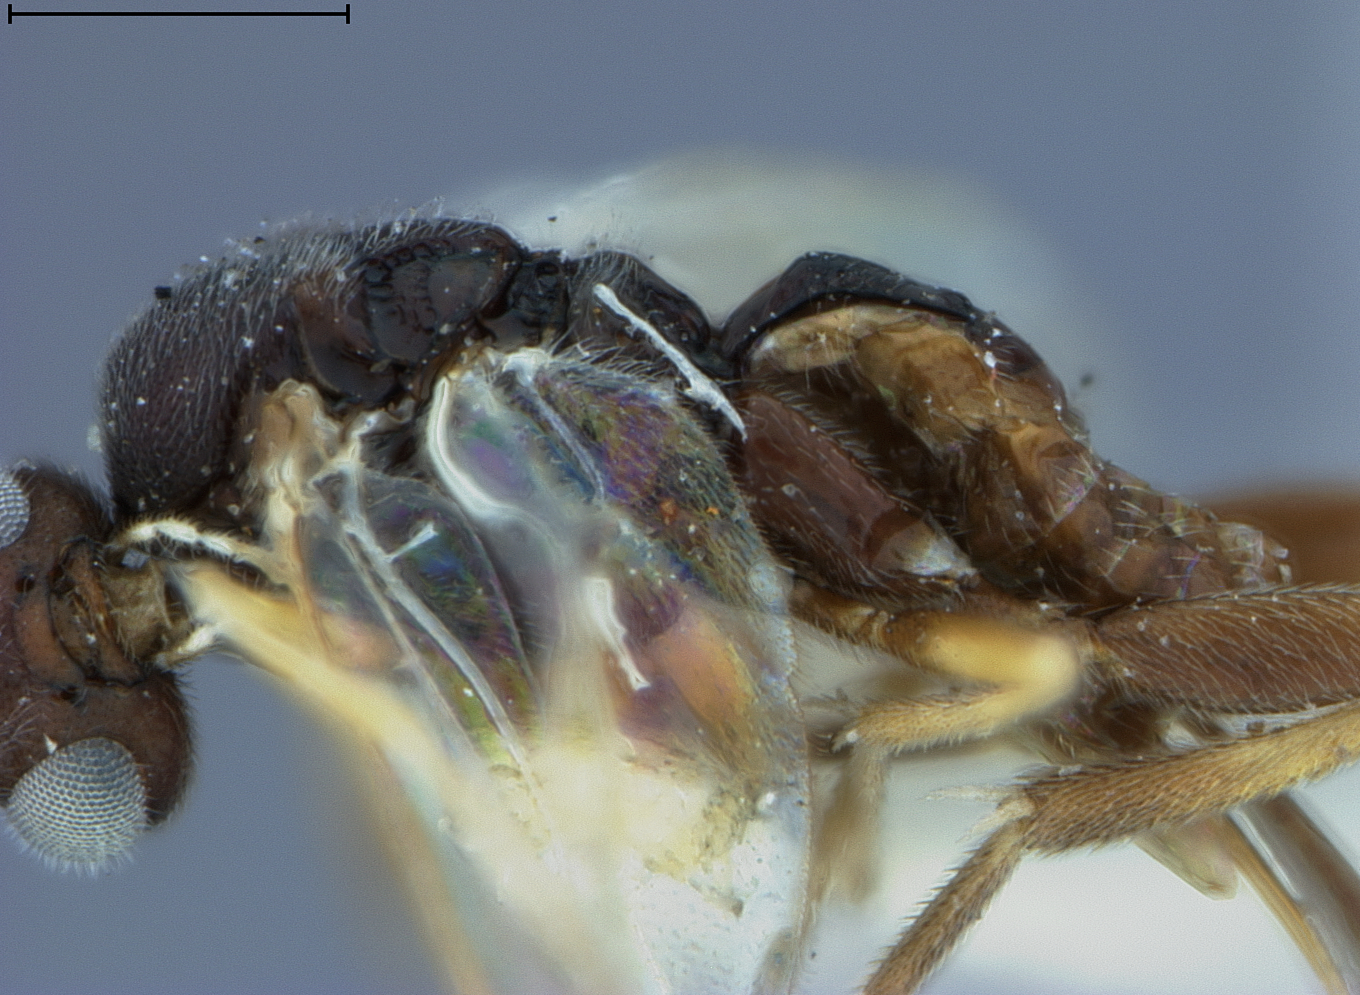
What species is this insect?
Urogaster philippinensis
